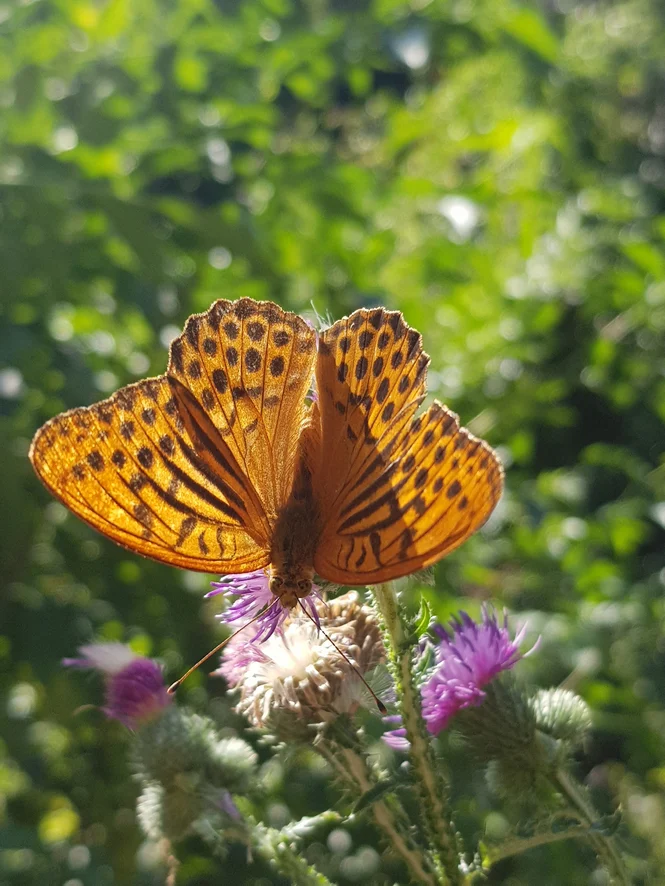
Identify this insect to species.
Argynnis paphia
